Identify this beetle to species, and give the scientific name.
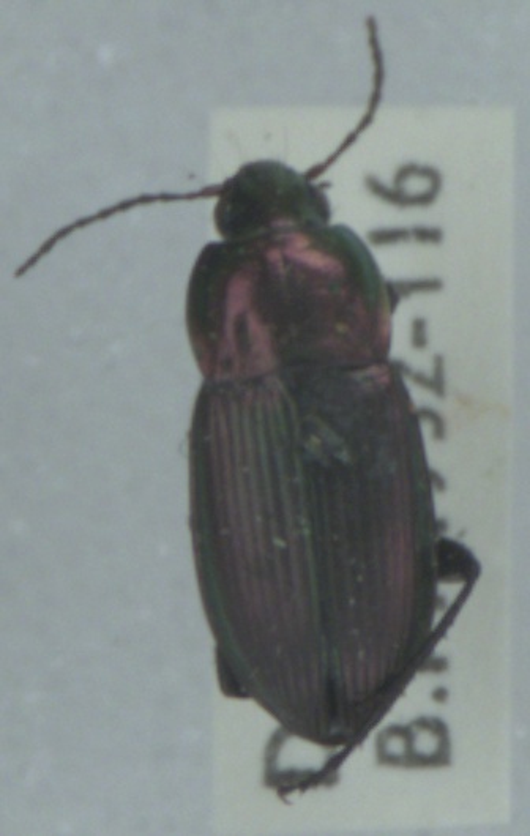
Poecilus versicolor
